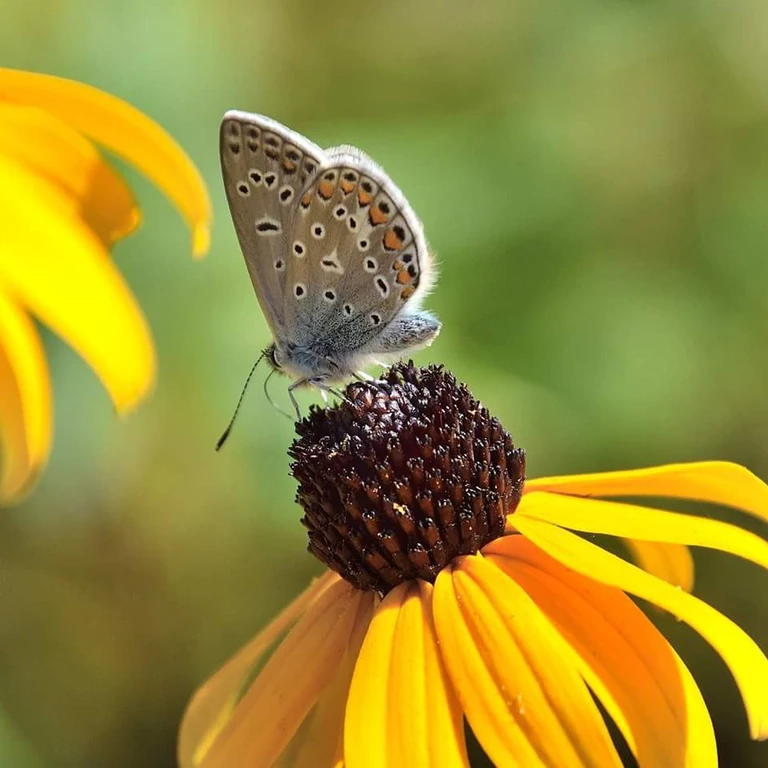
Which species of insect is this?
Polyommatus icarus
